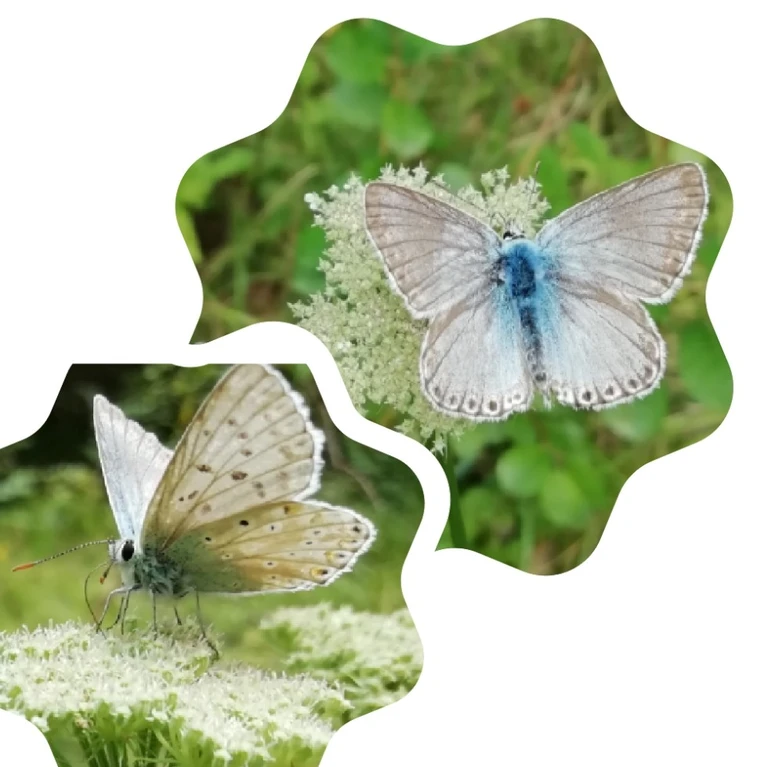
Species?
Lysandra coridon
